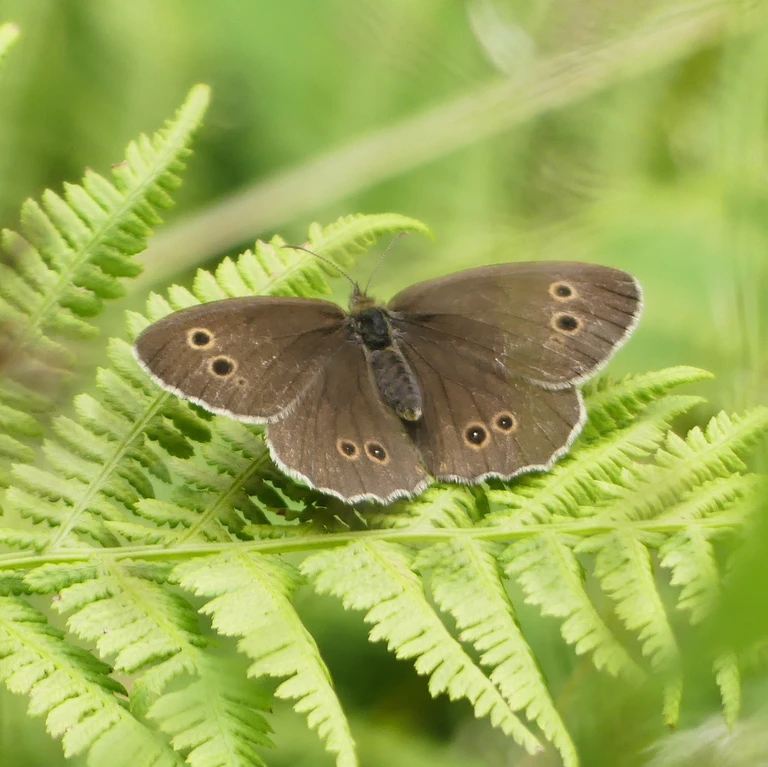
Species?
Aphantopus hyperantus
